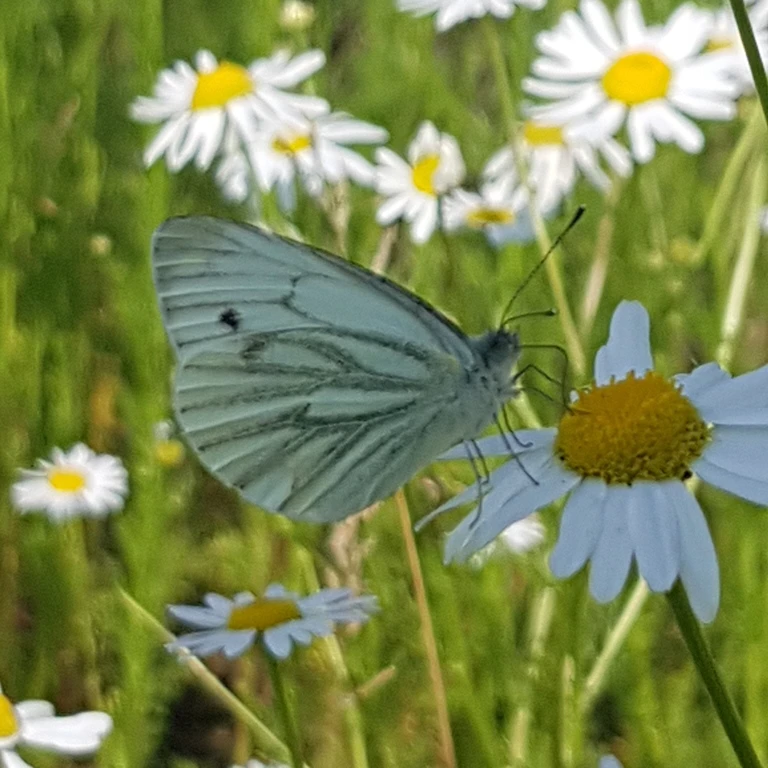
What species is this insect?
Pieris napi
